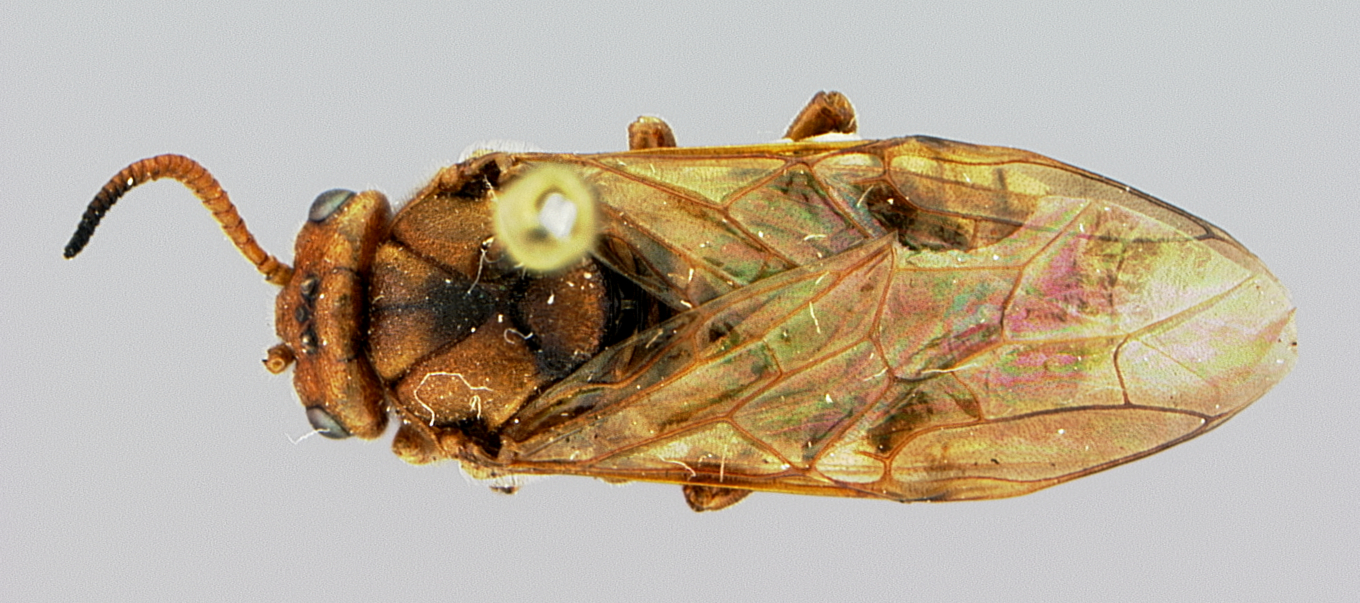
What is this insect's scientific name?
Zadiprion falsus
